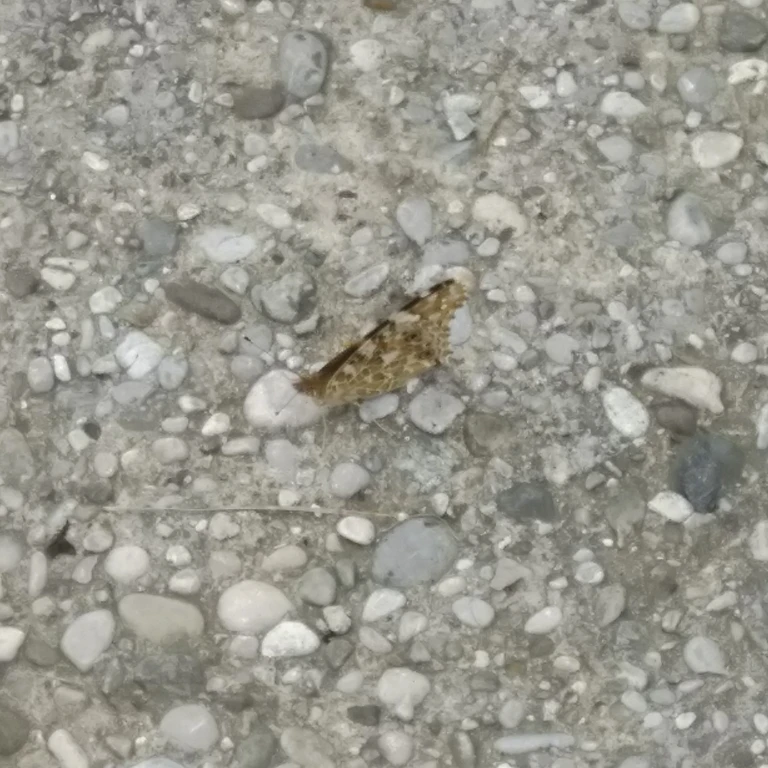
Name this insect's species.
Vanessa cardui
